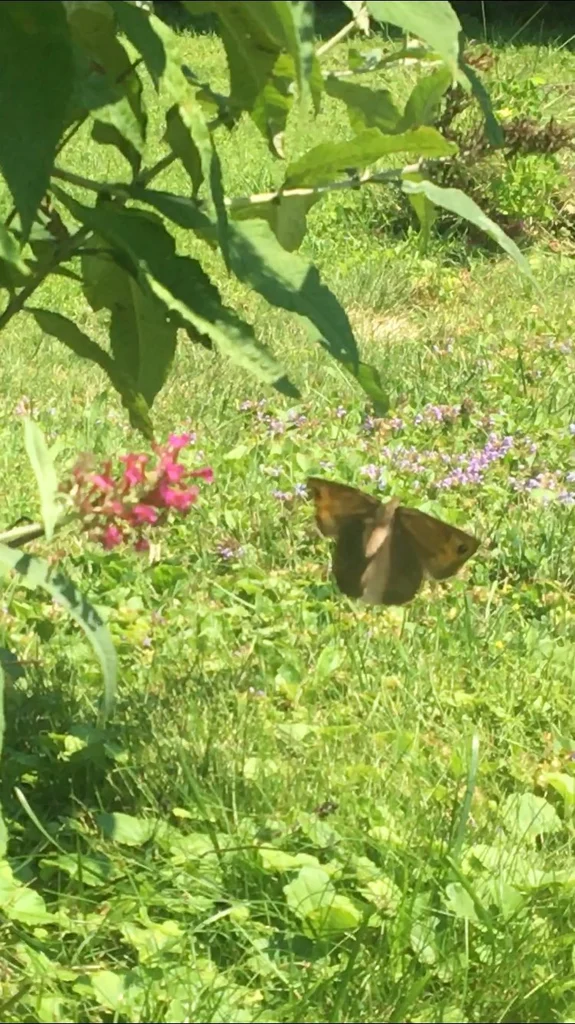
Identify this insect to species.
Maniola jurtina
